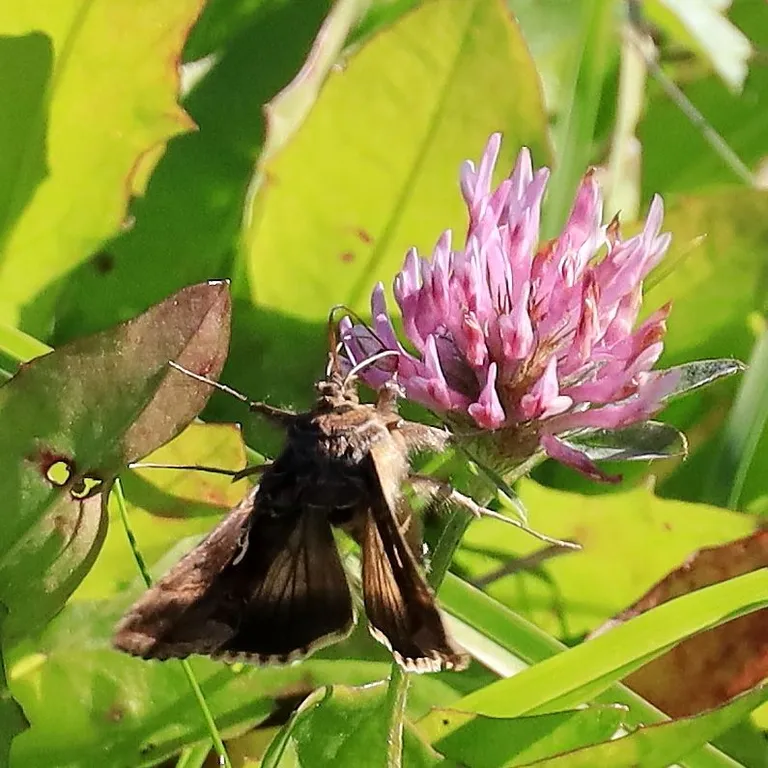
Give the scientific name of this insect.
Autographa gamma
